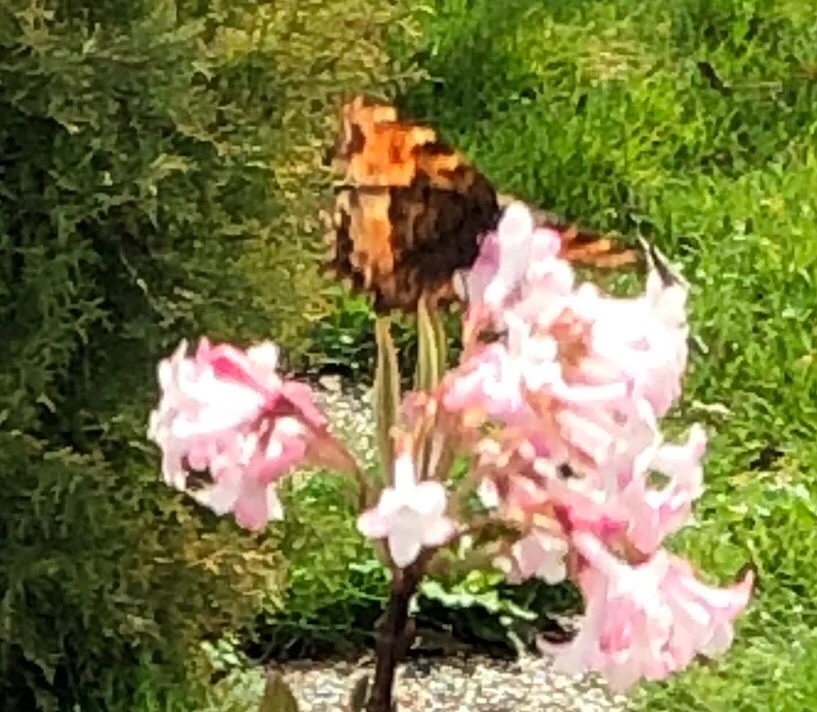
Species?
Nymphalis polychloros
